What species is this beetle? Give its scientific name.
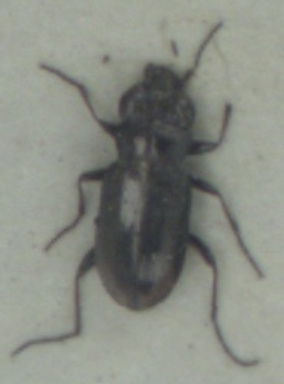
Notiophilus substriatus
